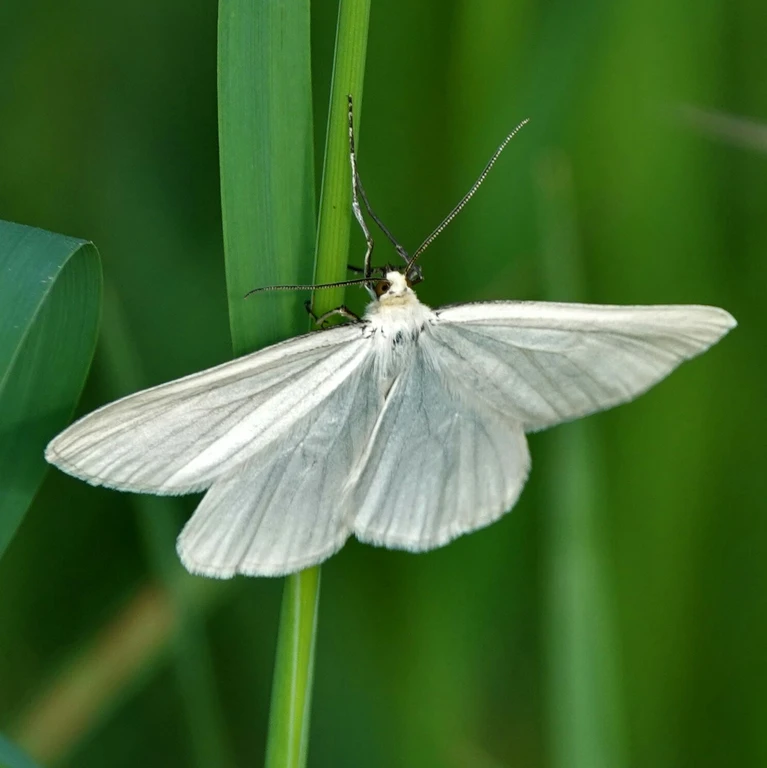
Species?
Siona lineata
